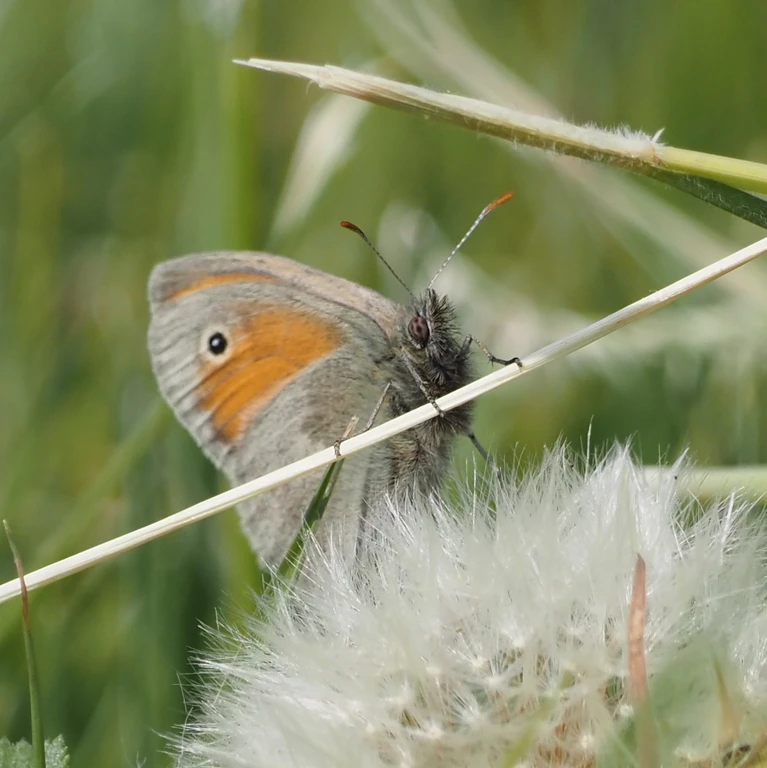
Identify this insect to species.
Coenonympha pamphilus
